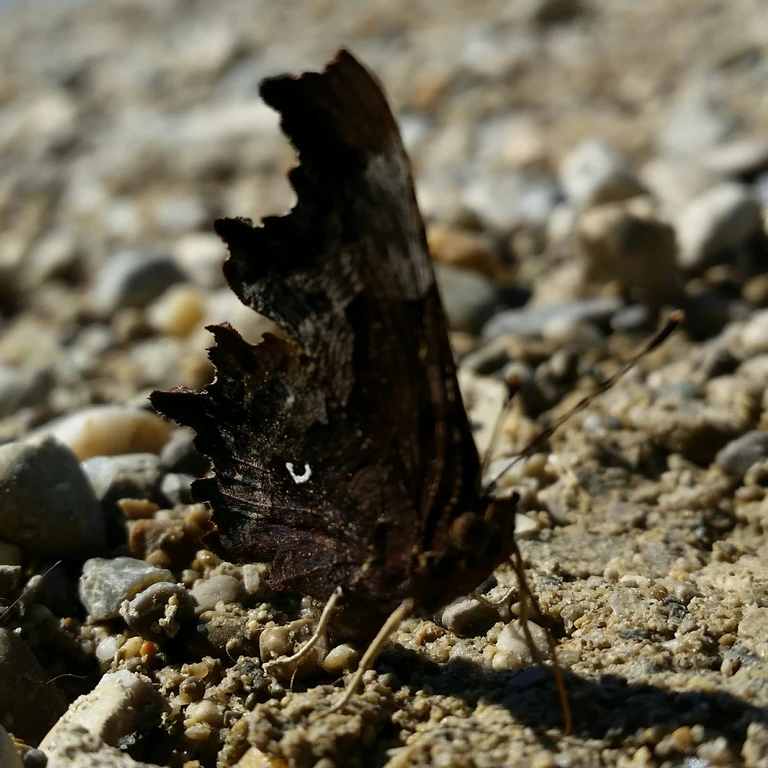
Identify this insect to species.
Polygonia c-album
